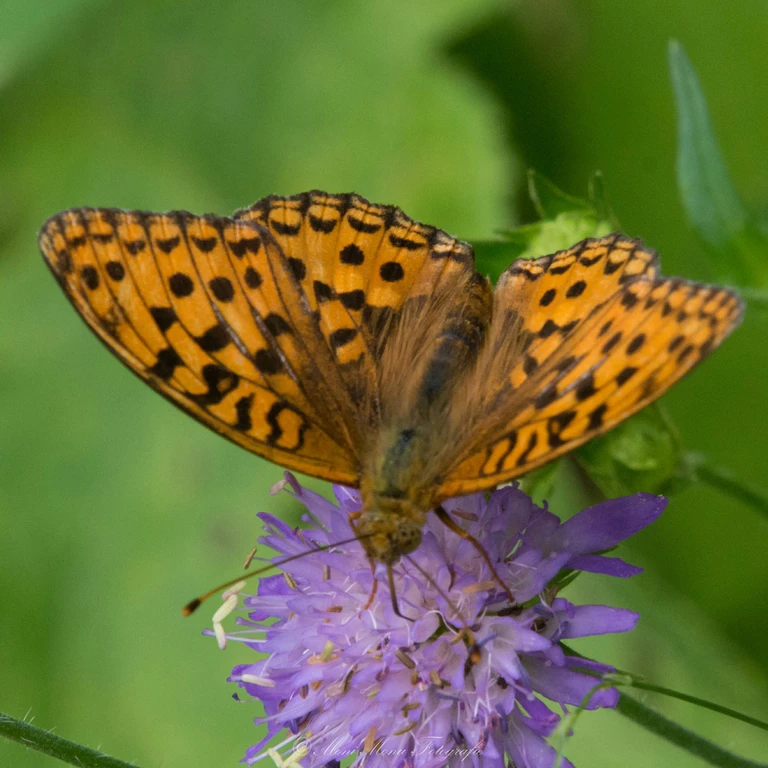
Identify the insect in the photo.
Fabriciana adippe
